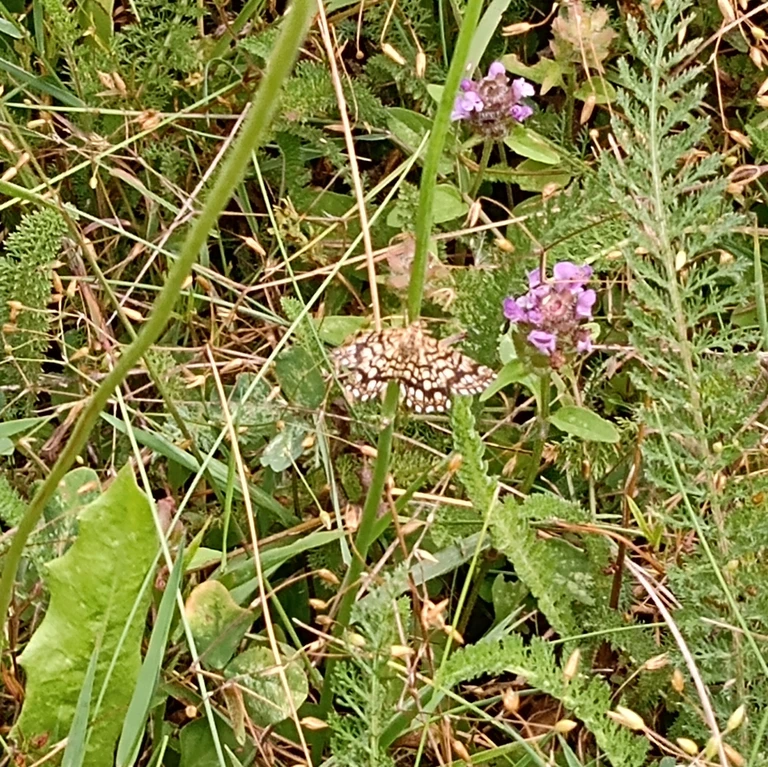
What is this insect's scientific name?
Chiasmia clathrata
